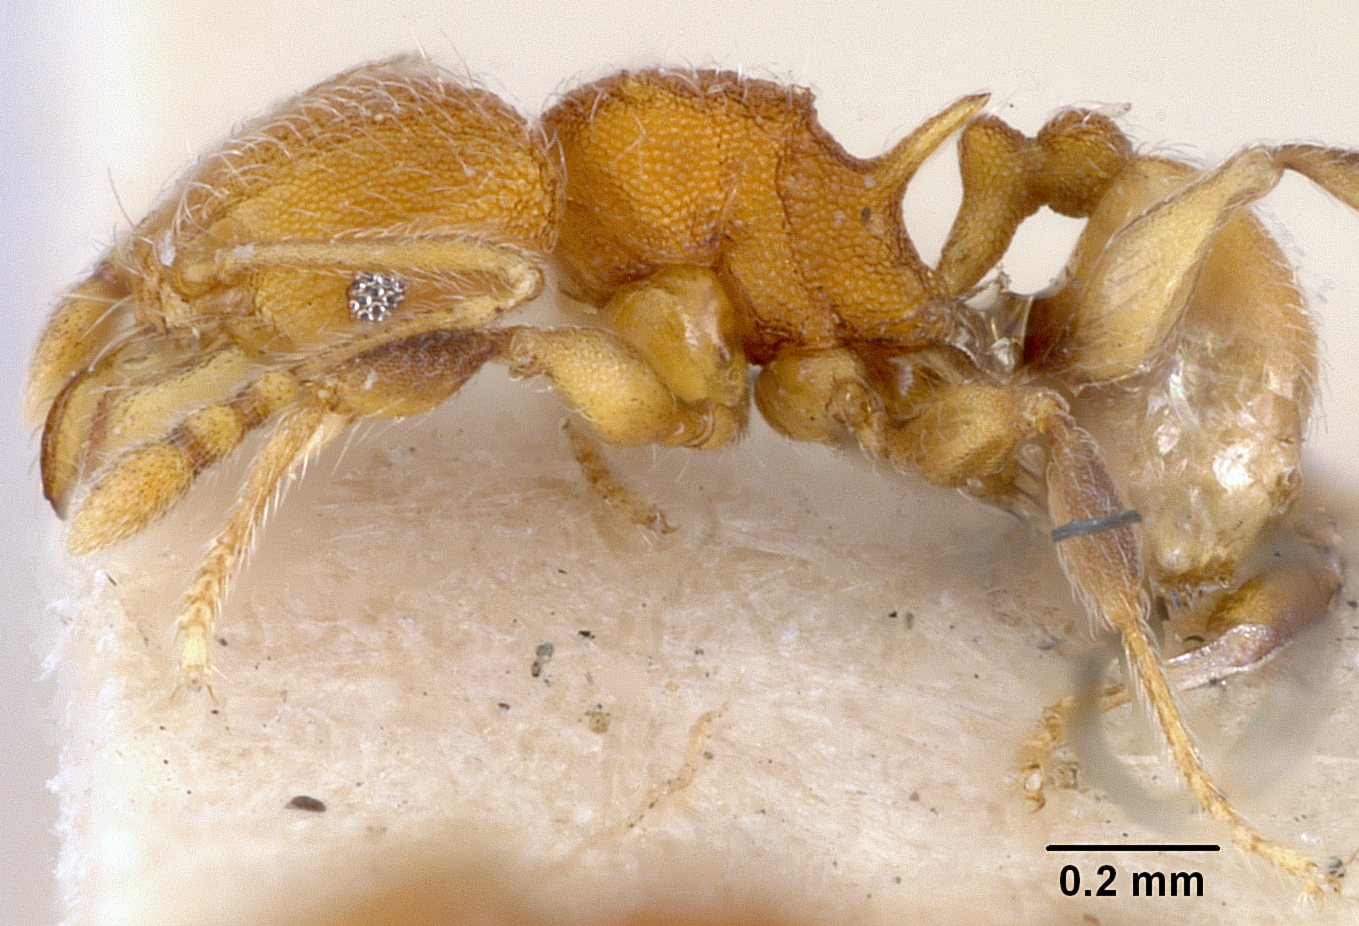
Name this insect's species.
Pheidole isis
